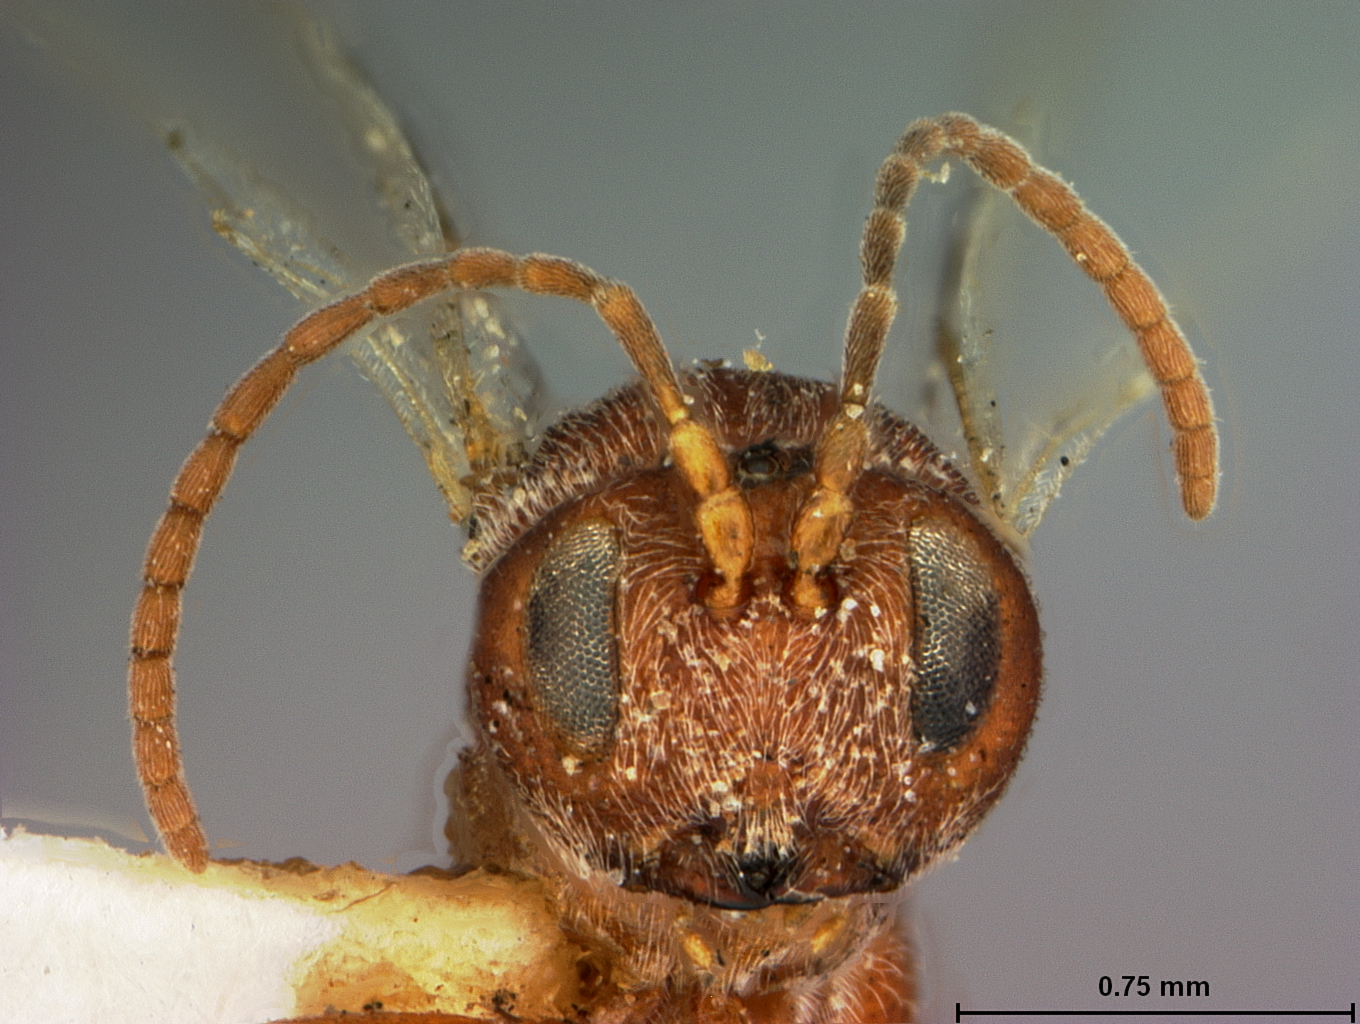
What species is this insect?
Cynips quercus
